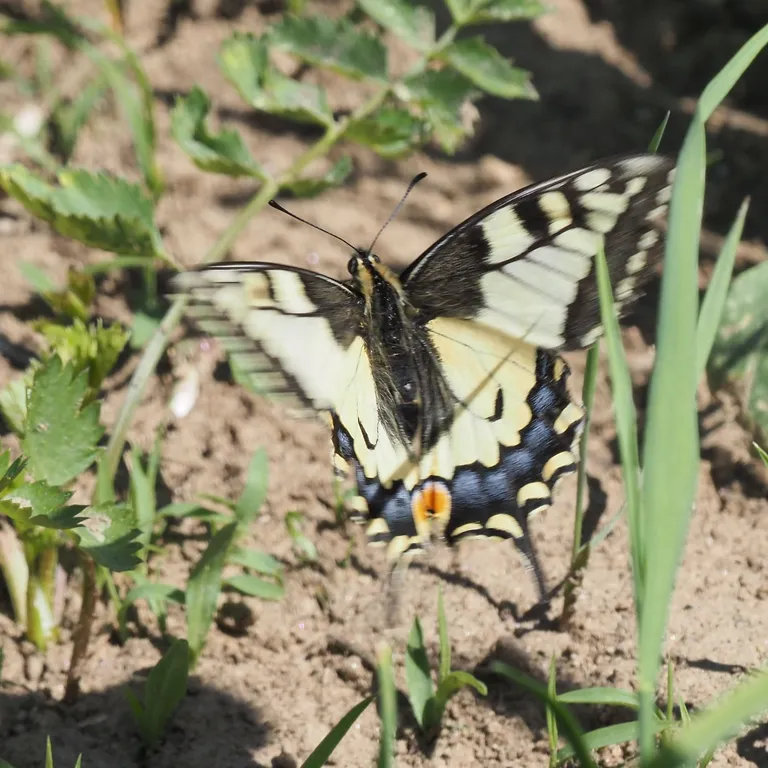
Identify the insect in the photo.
Papilio machaon
